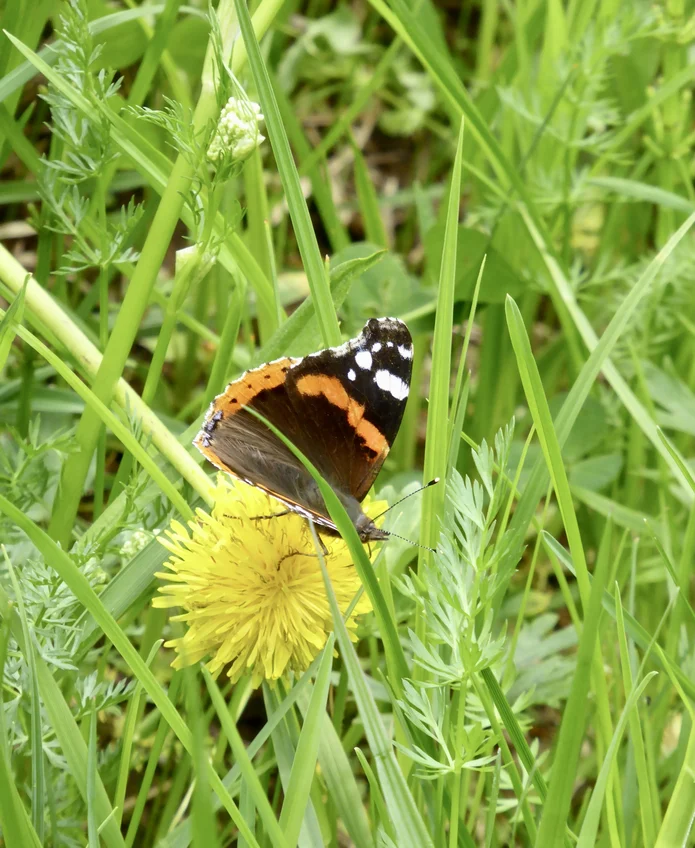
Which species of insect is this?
Vanessa atalanta
